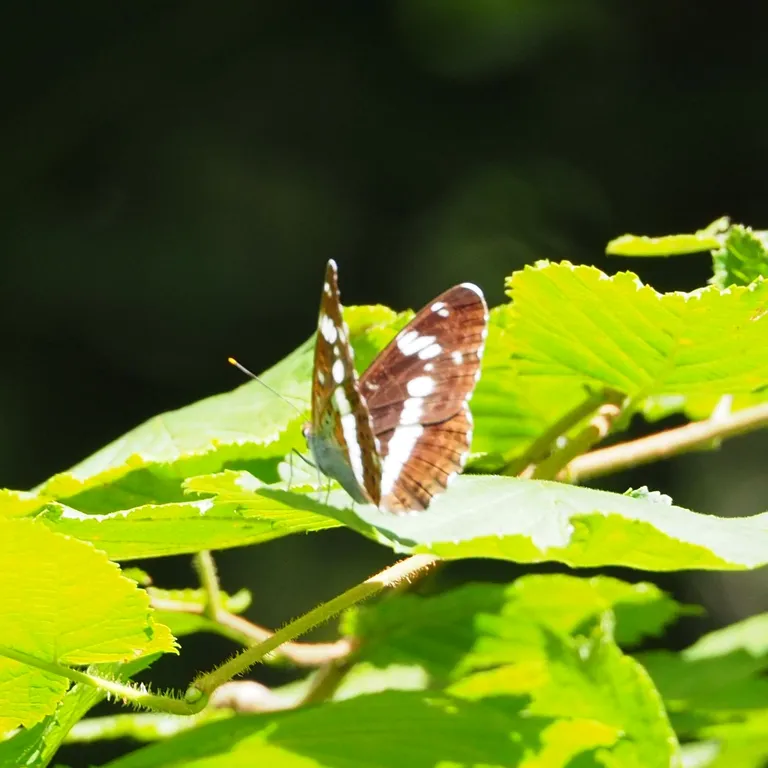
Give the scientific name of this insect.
Limenitis camilla (also Ladoga camilla)
